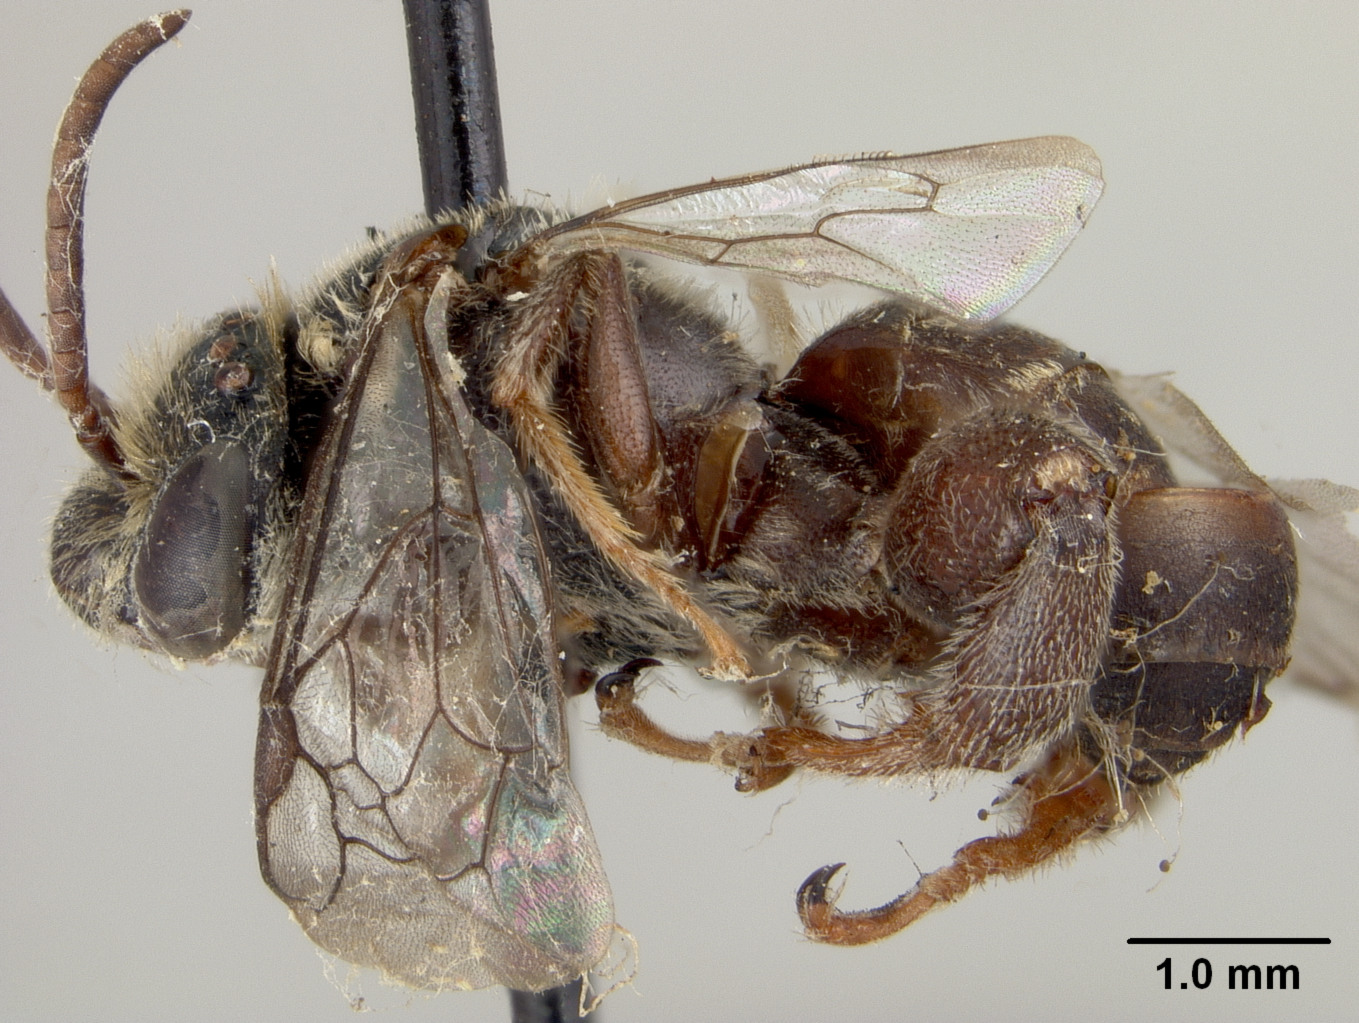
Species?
Leptergatis globulifera
